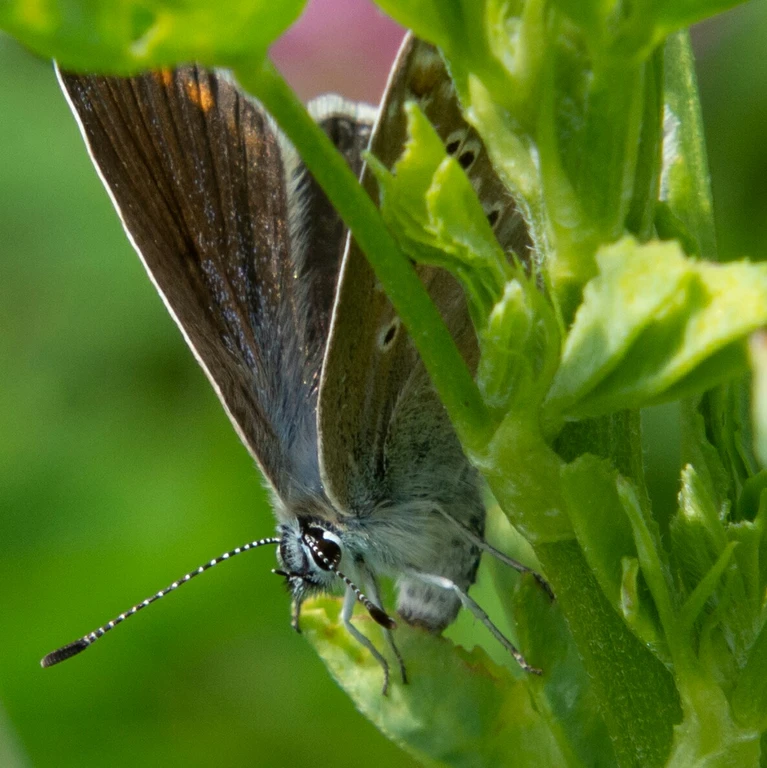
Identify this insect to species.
Polyommatus icarus
